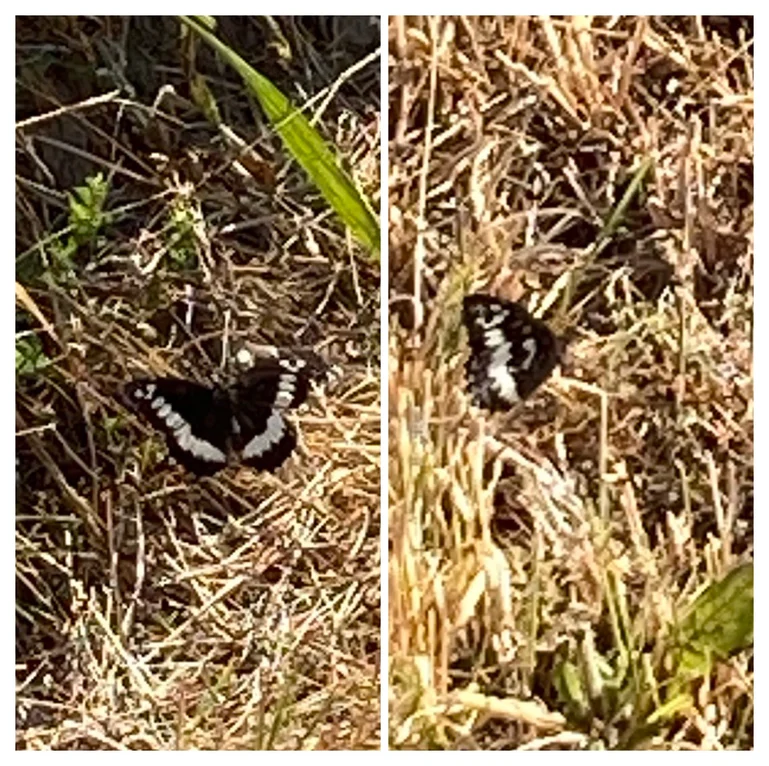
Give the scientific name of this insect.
Brintesia circe
